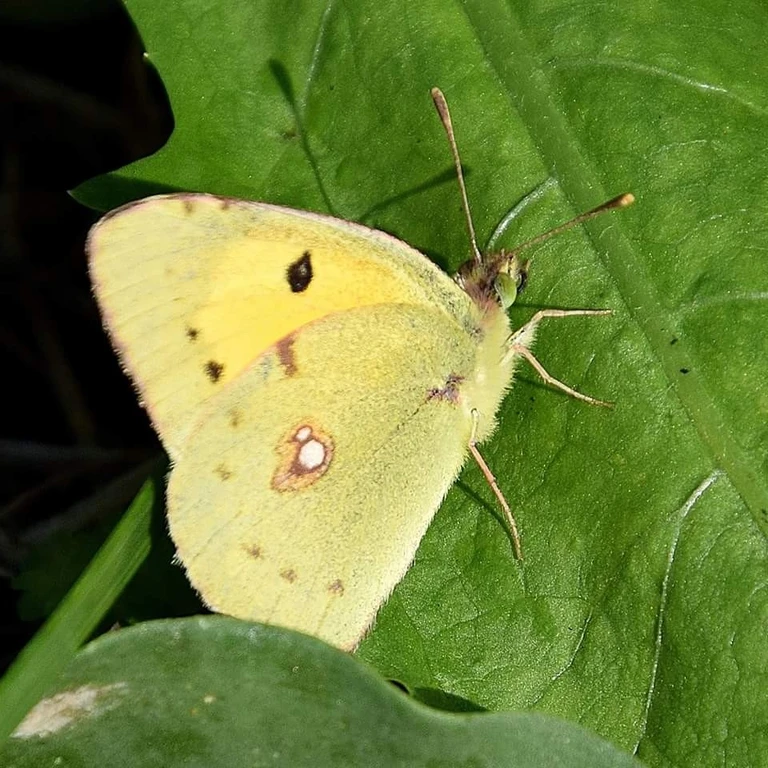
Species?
Colias croceus
